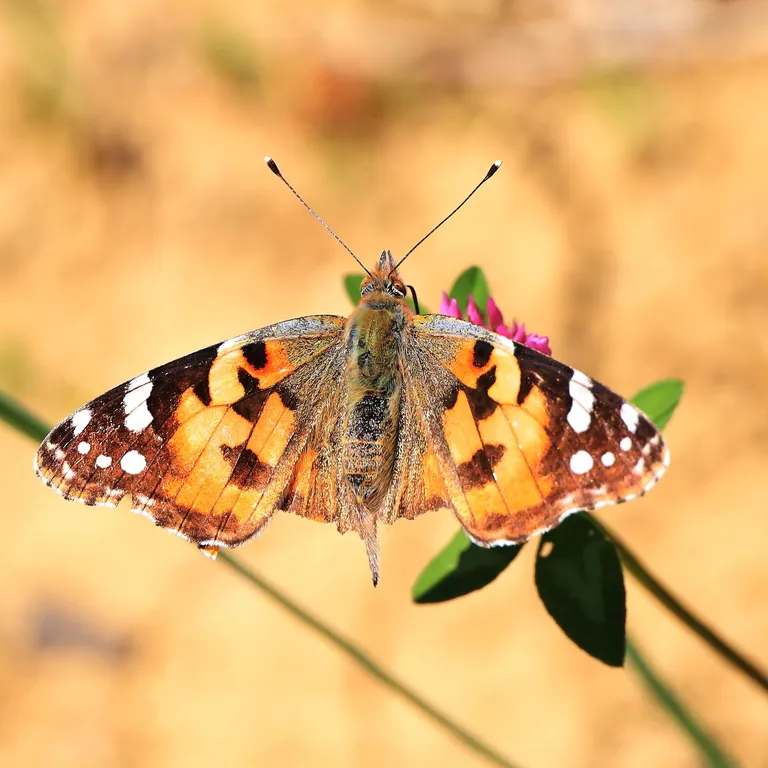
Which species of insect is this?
Vanessa cardui
